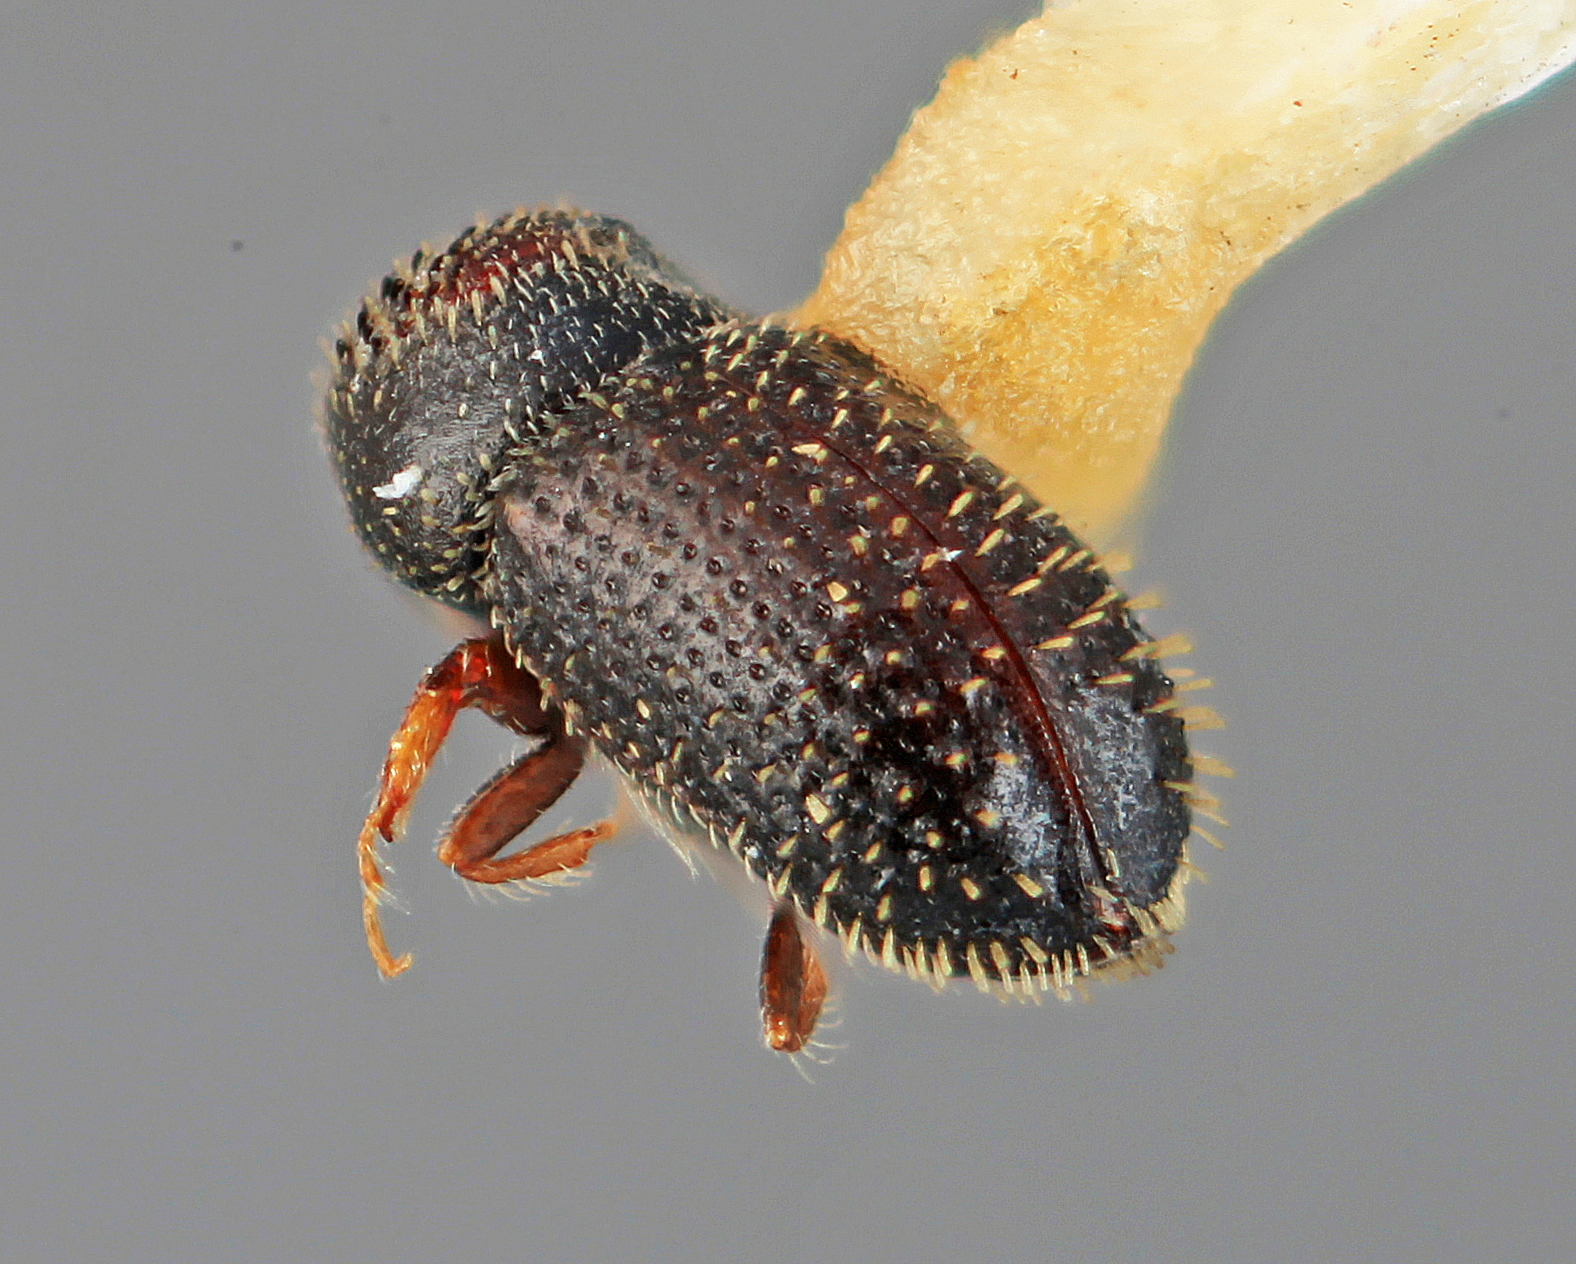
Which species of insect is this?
Pseudothysanoes funebris
